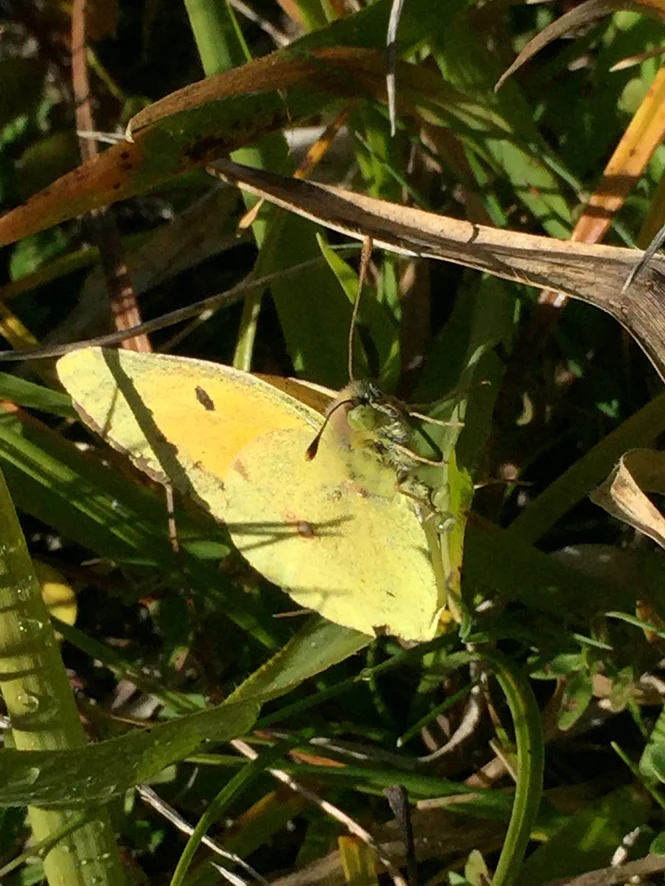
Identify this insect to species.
Colias croceus
